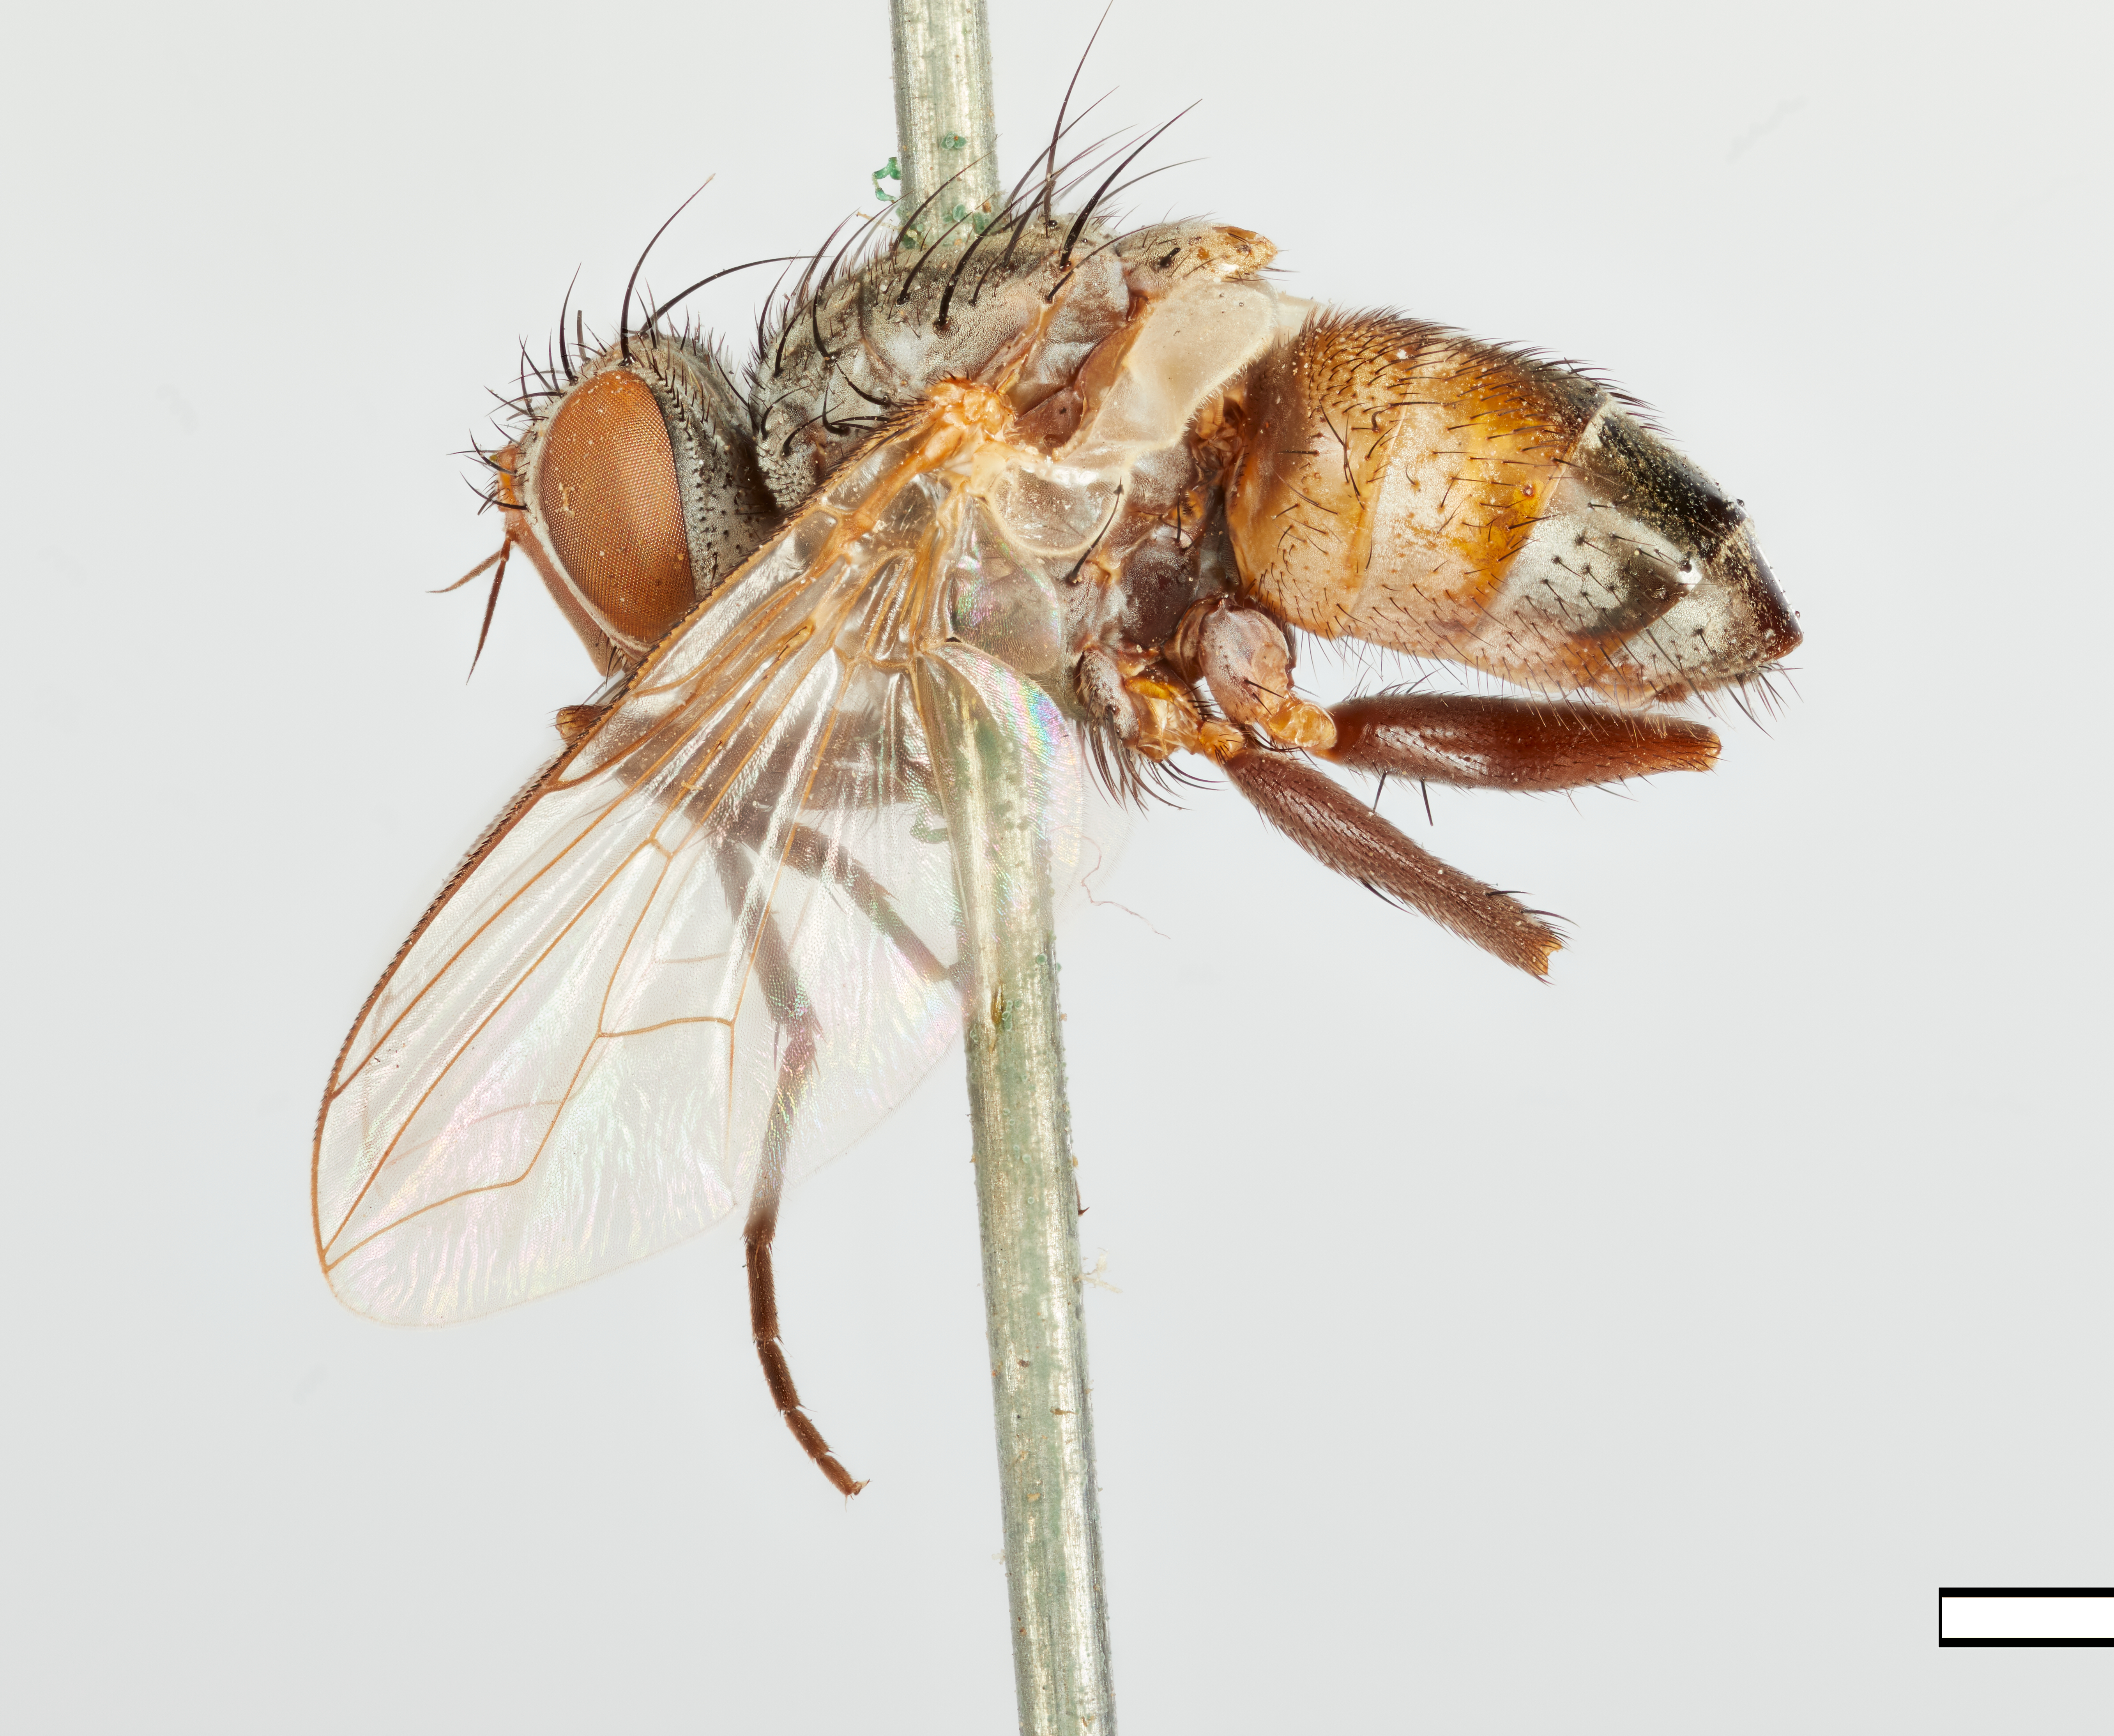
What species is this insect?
Thryptocera atripes
